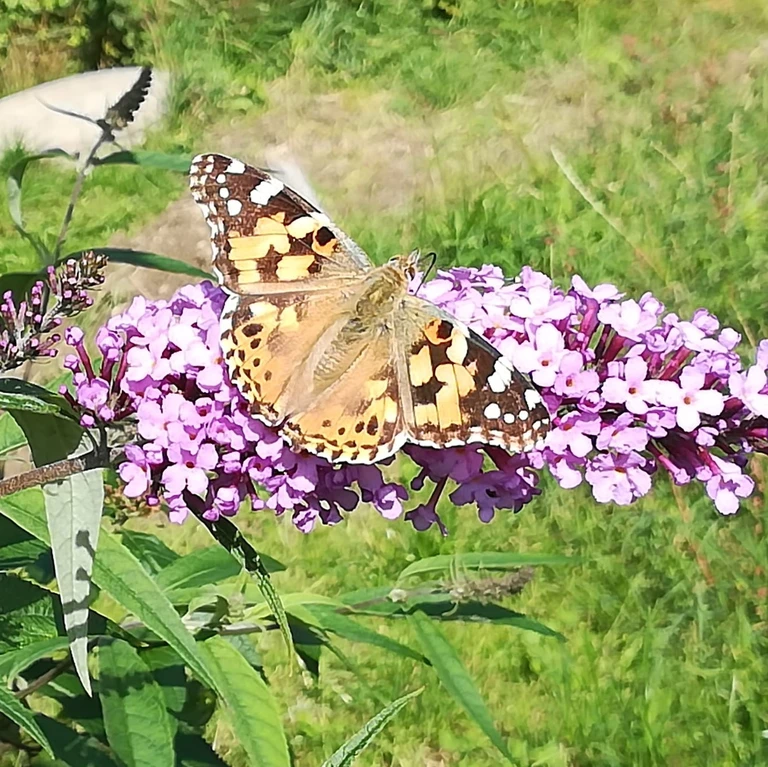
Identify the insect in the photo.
Vanessa cardui
